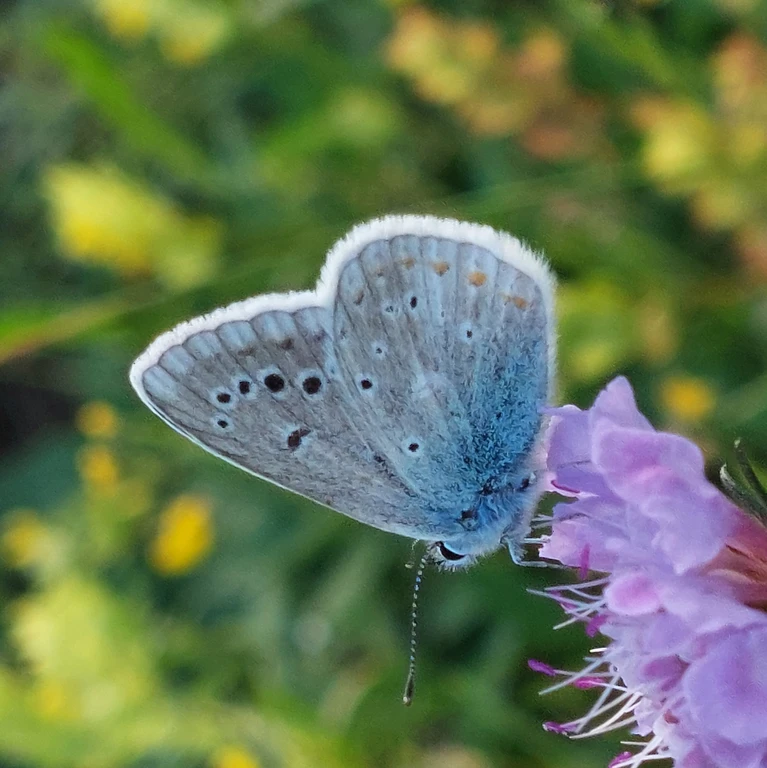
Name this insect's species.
Polyommatus dorylas
